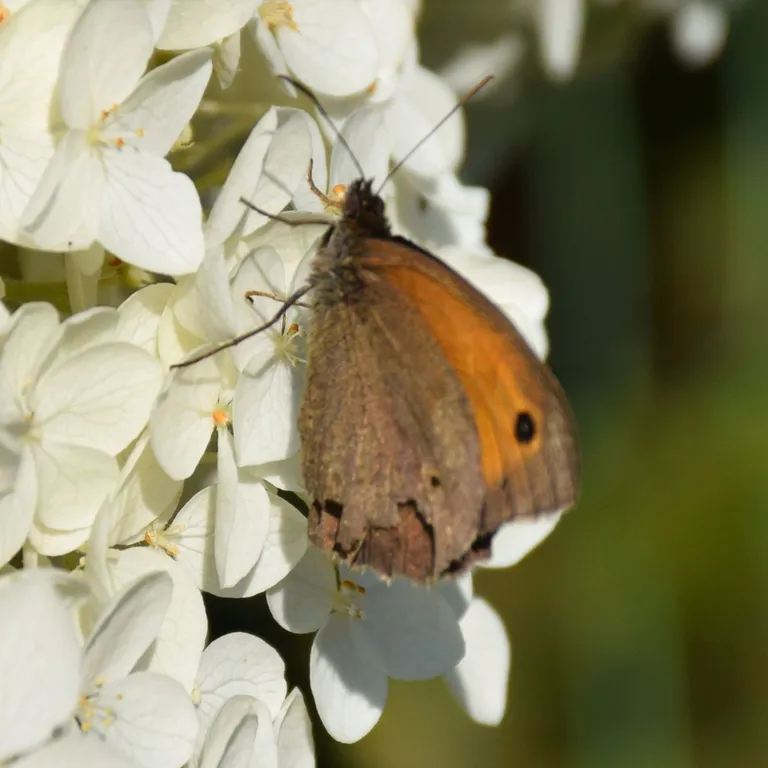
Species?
Maniola jurtina
